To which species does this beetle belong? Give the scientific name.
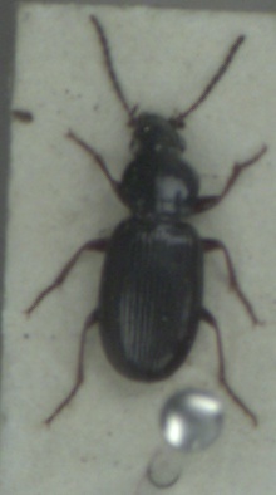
Pterostichus strenuus
